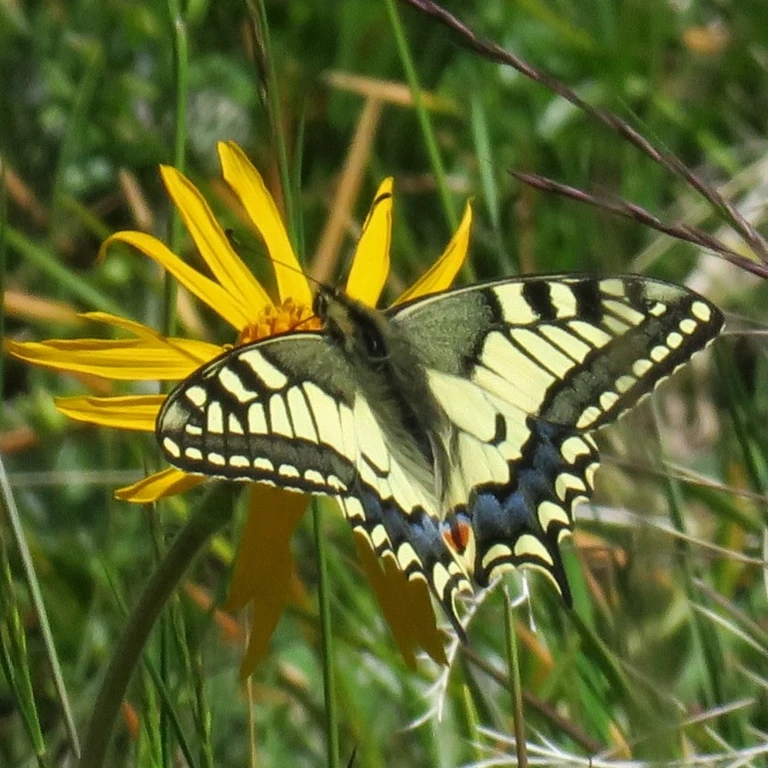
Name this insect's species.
Papilio machaon
